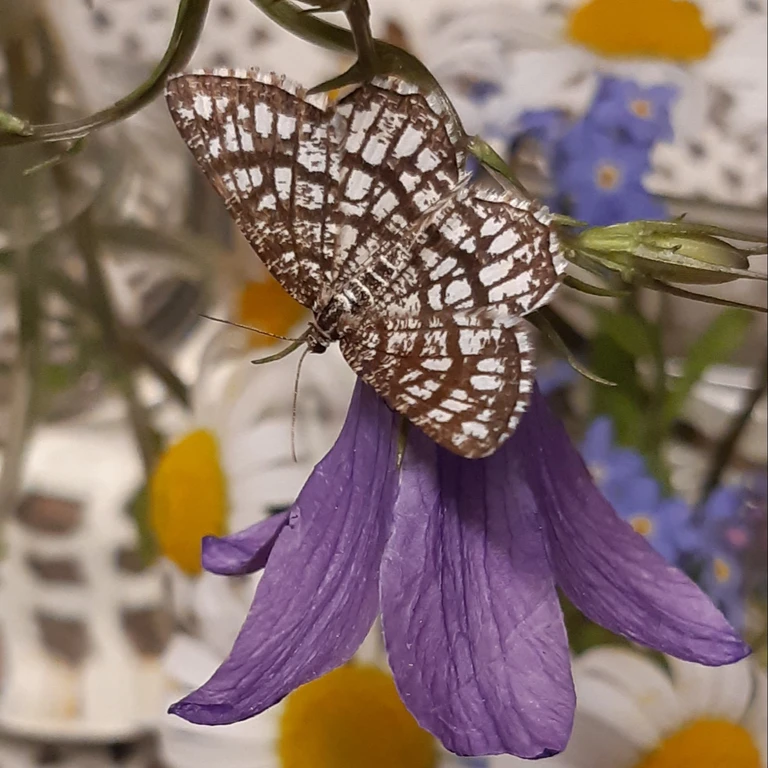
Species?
Chiasmia clathrata
